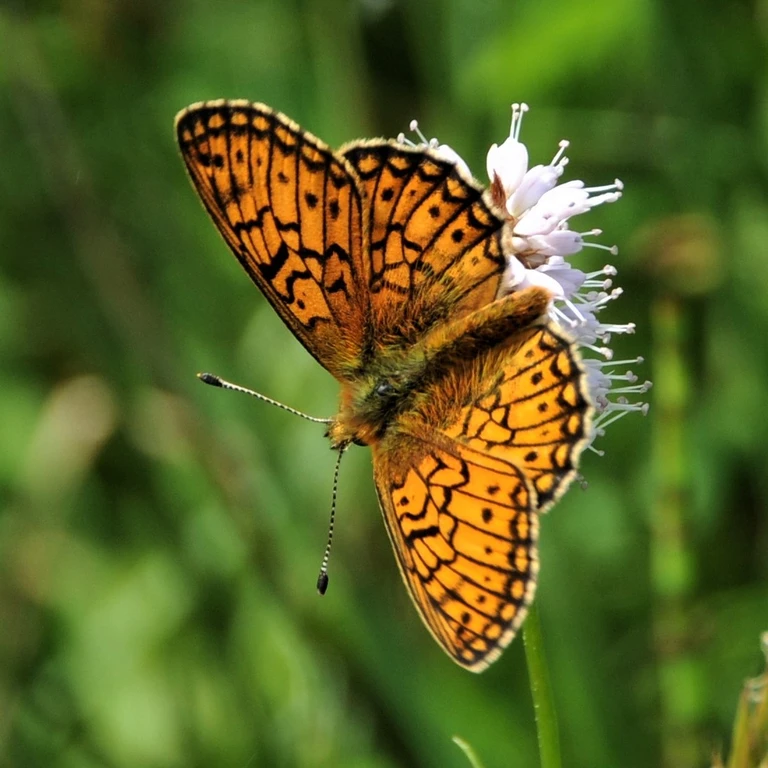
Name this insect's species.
Boloria eunomia
